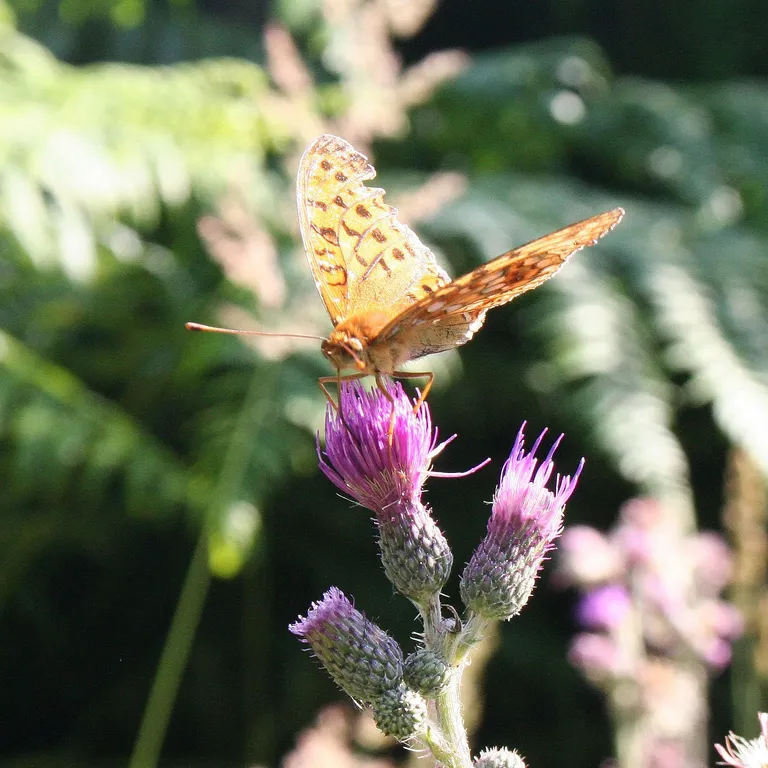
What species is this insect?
Fabriciana adippe
